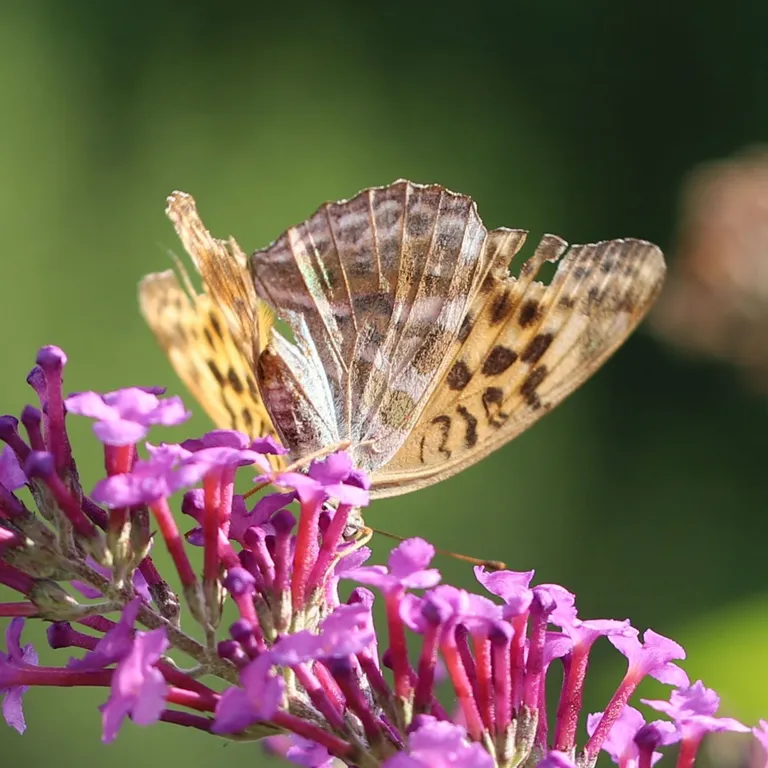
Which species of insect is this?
Argynnis paphia
